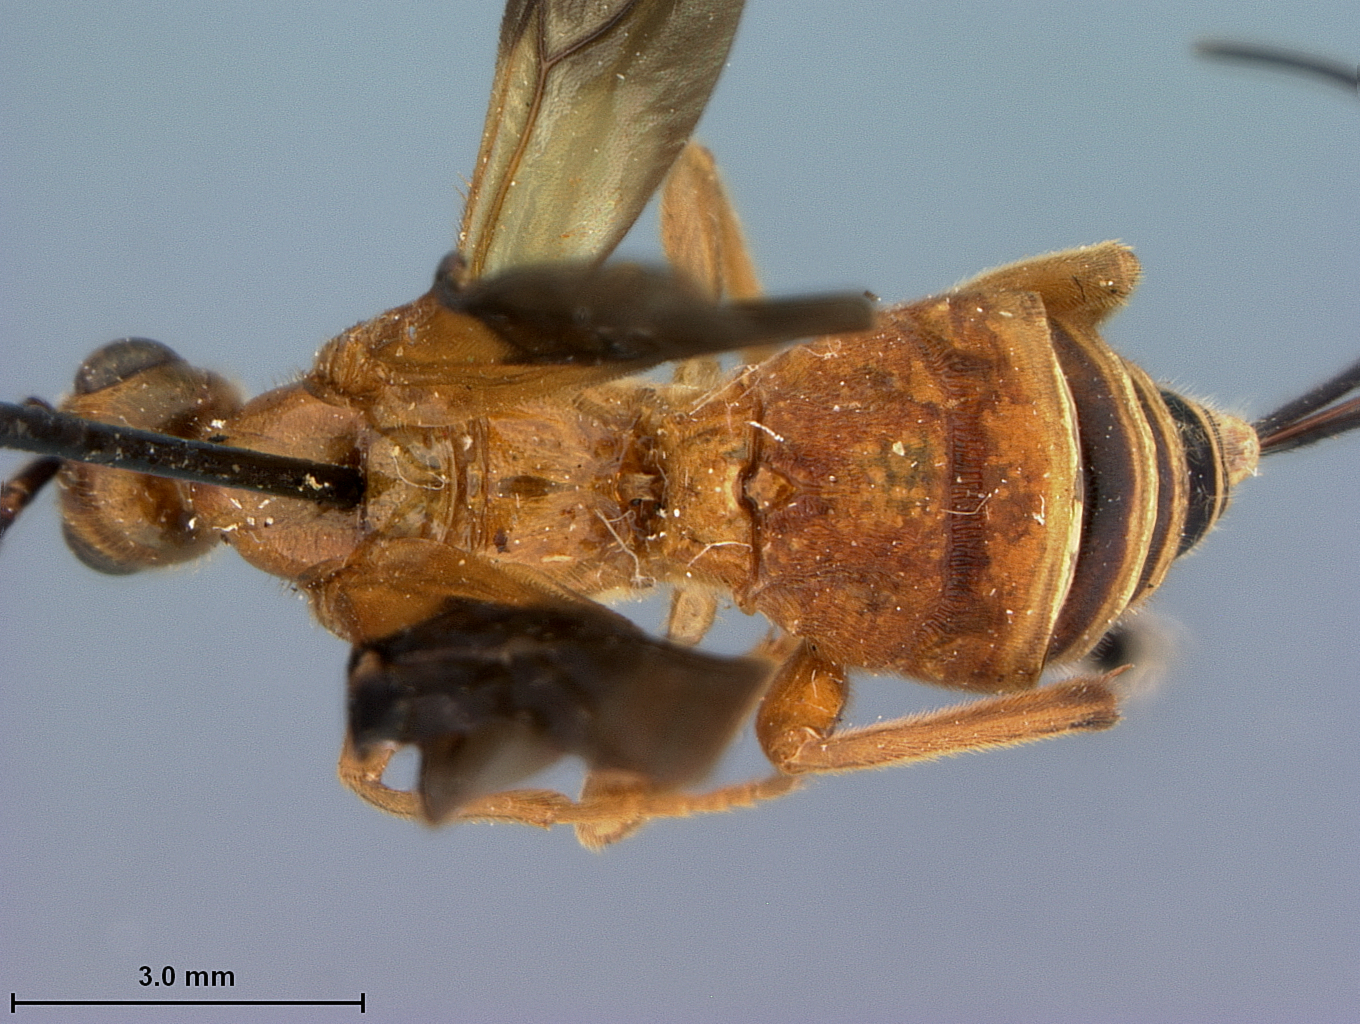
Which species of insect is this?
Iphiaulax annulitarsis
